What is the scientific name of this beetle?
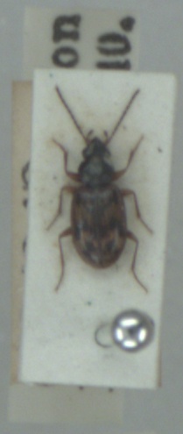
Bembidion fumigatum
